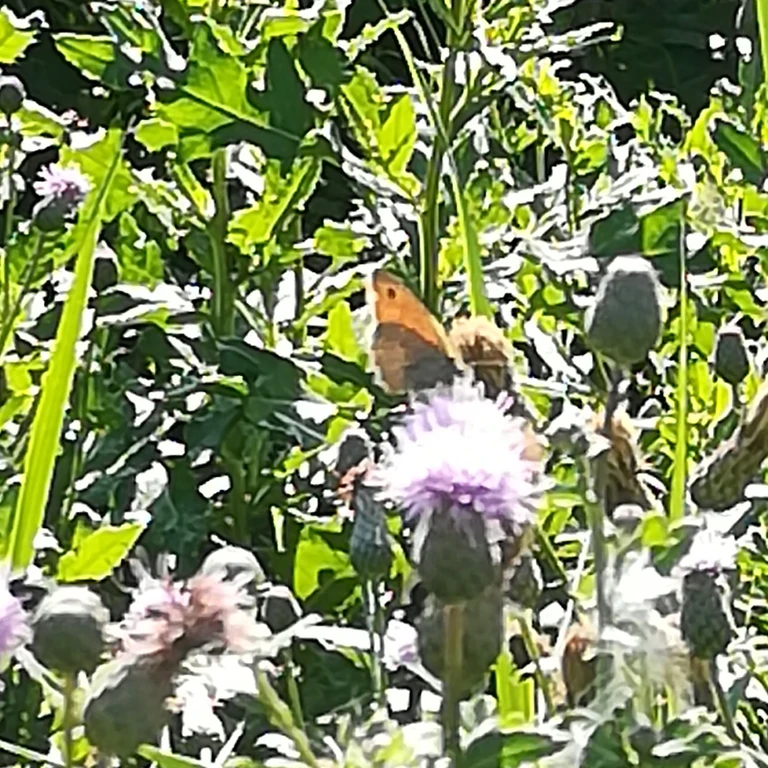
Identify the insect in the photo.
Coenonympha pamphilus
